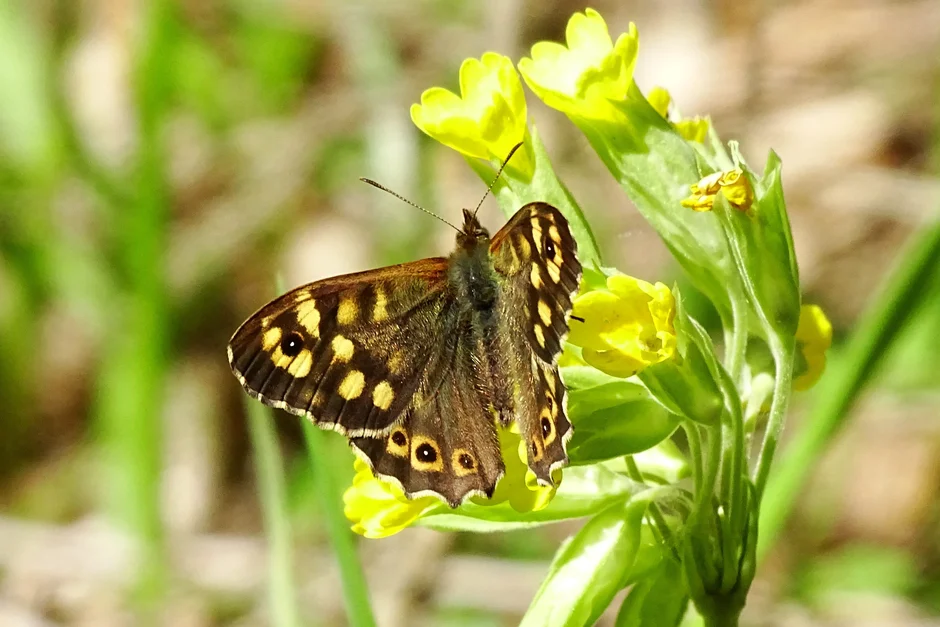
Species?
Pararge aegeria
